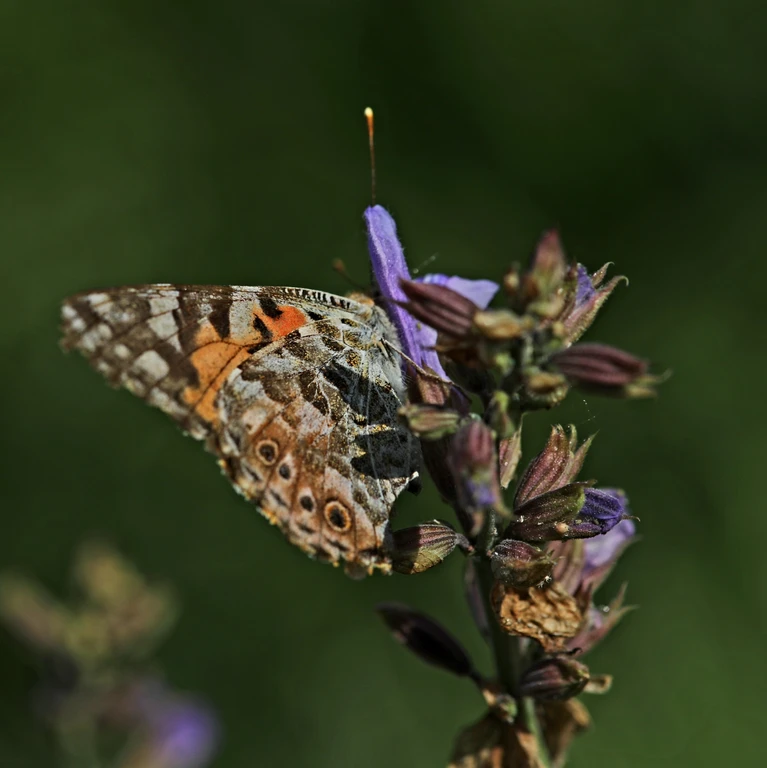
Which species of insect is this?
Vanessa cardui
